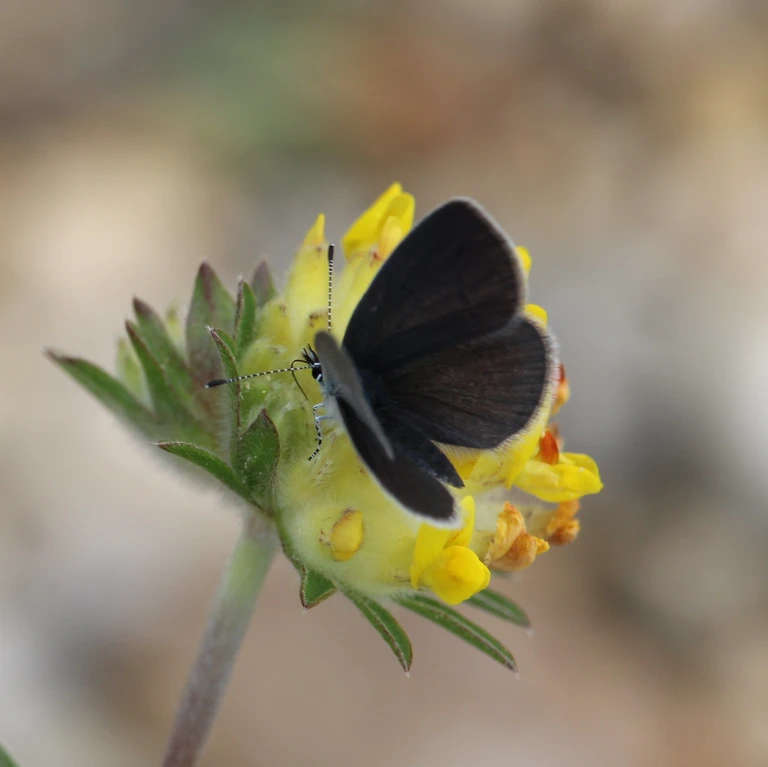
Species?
Cupido minimus
